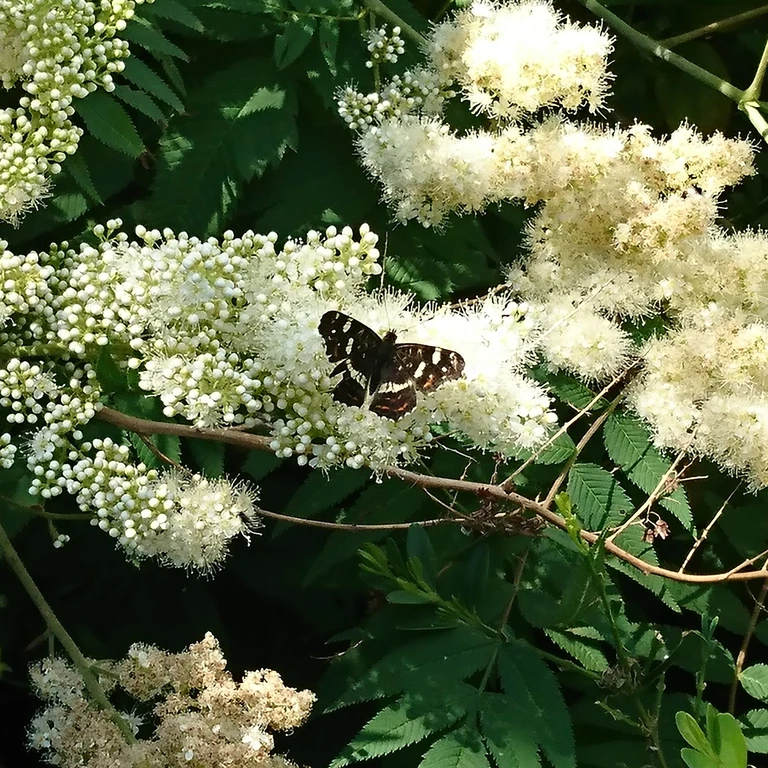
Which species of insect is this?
Araschnia levana
